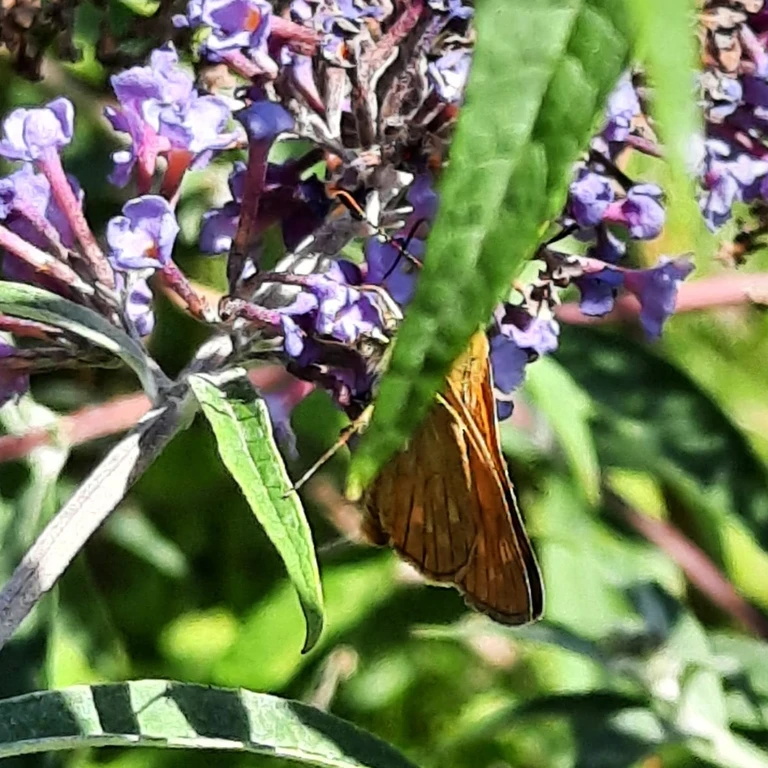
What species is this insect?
Ochlodes sylvanus (also Ochlodes venata)
